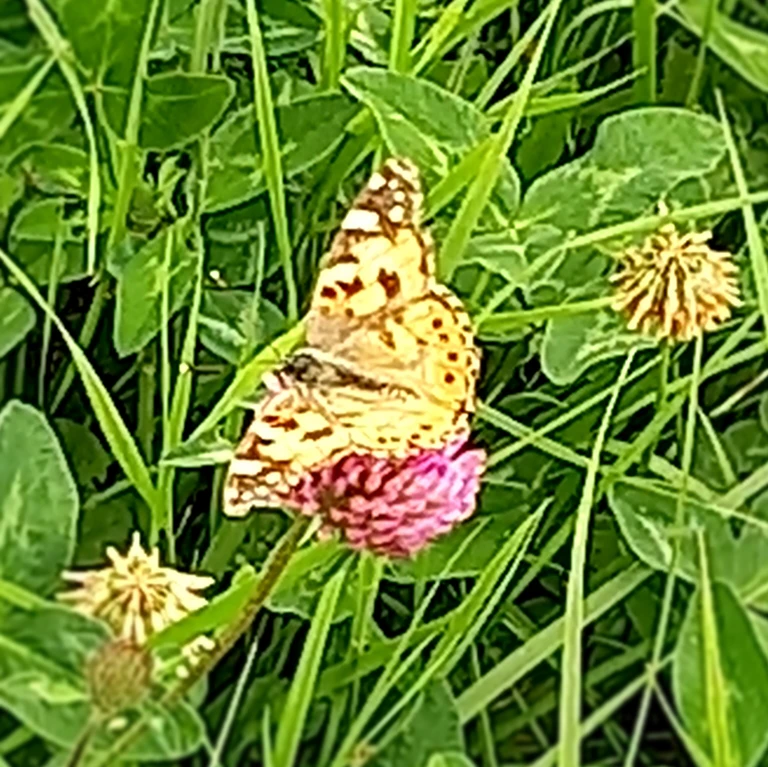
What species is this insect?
Vanessa cardui
